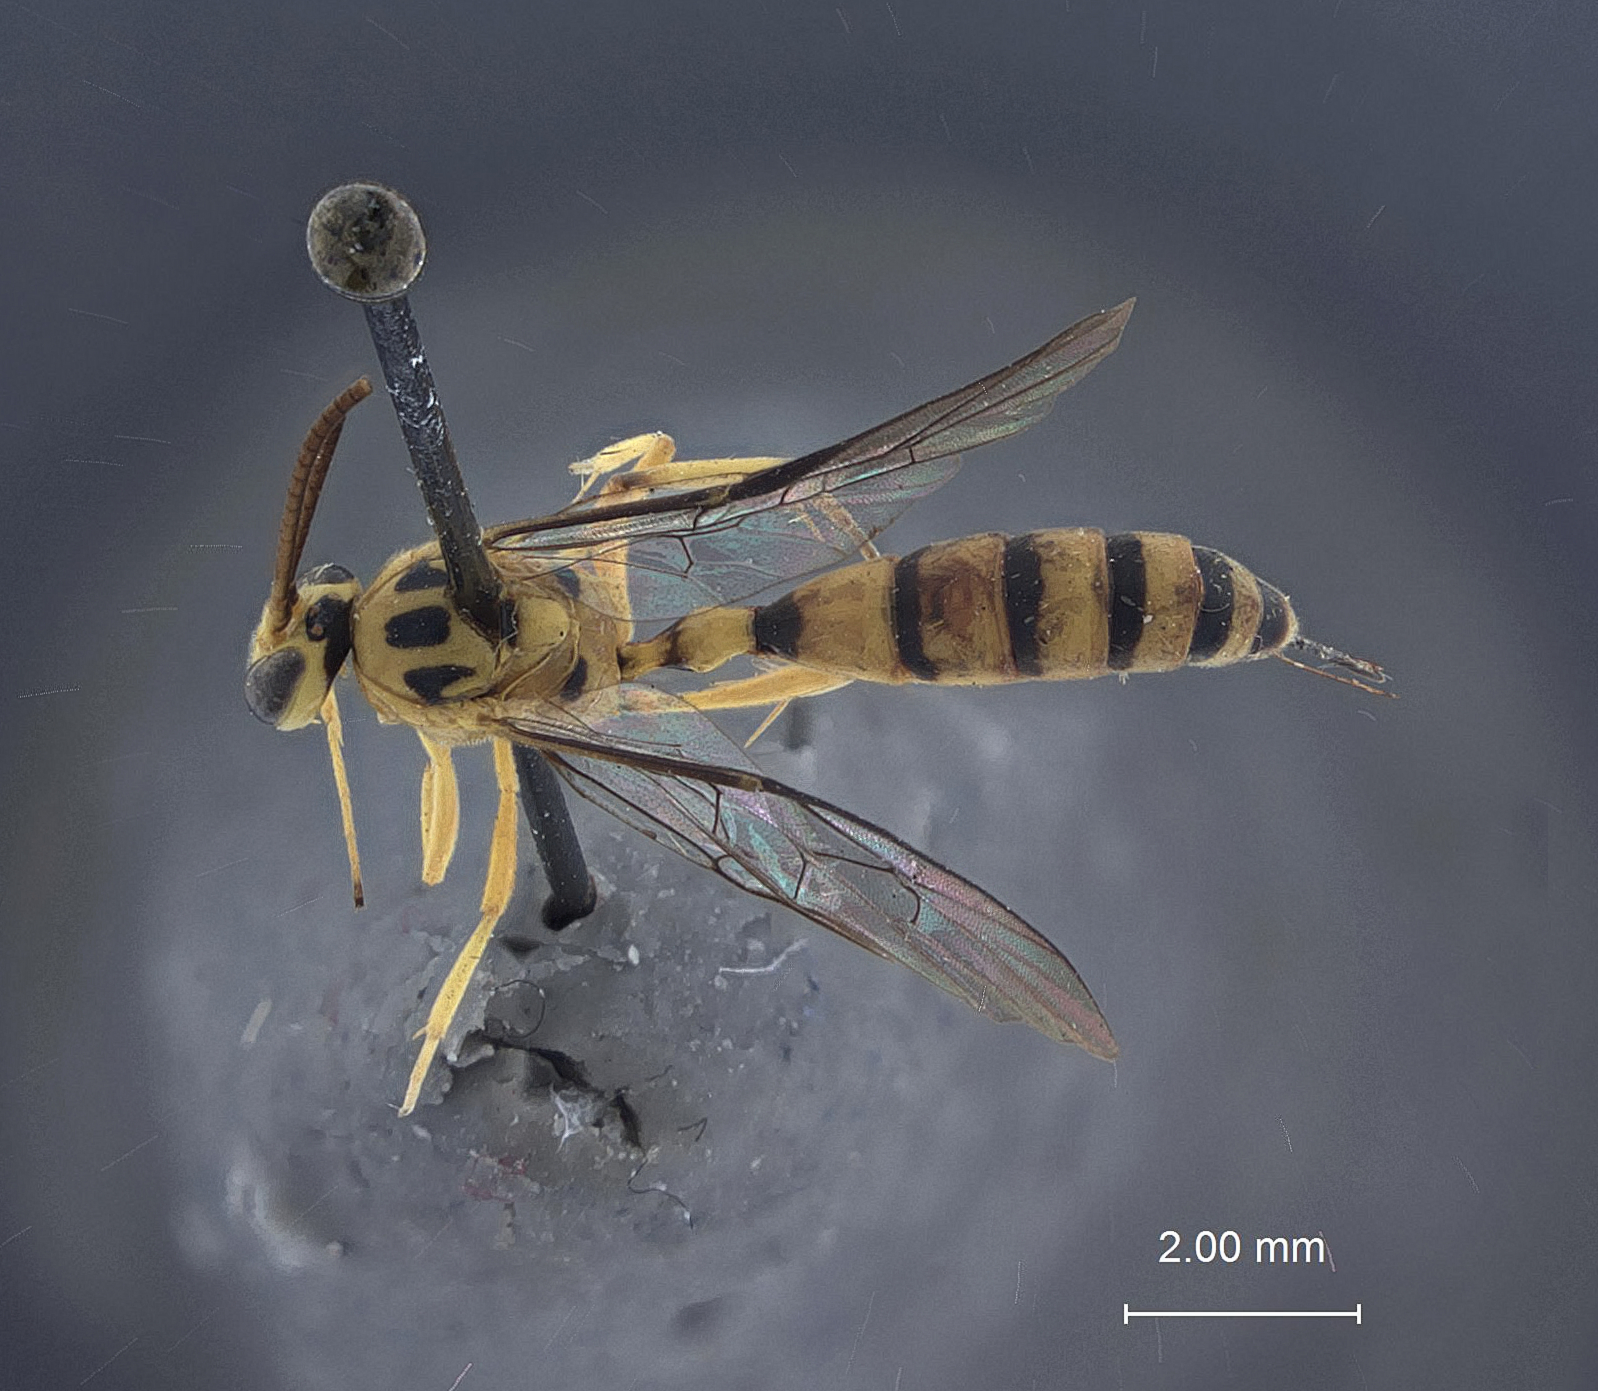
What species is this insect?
Brachycyrtus baltazarae
